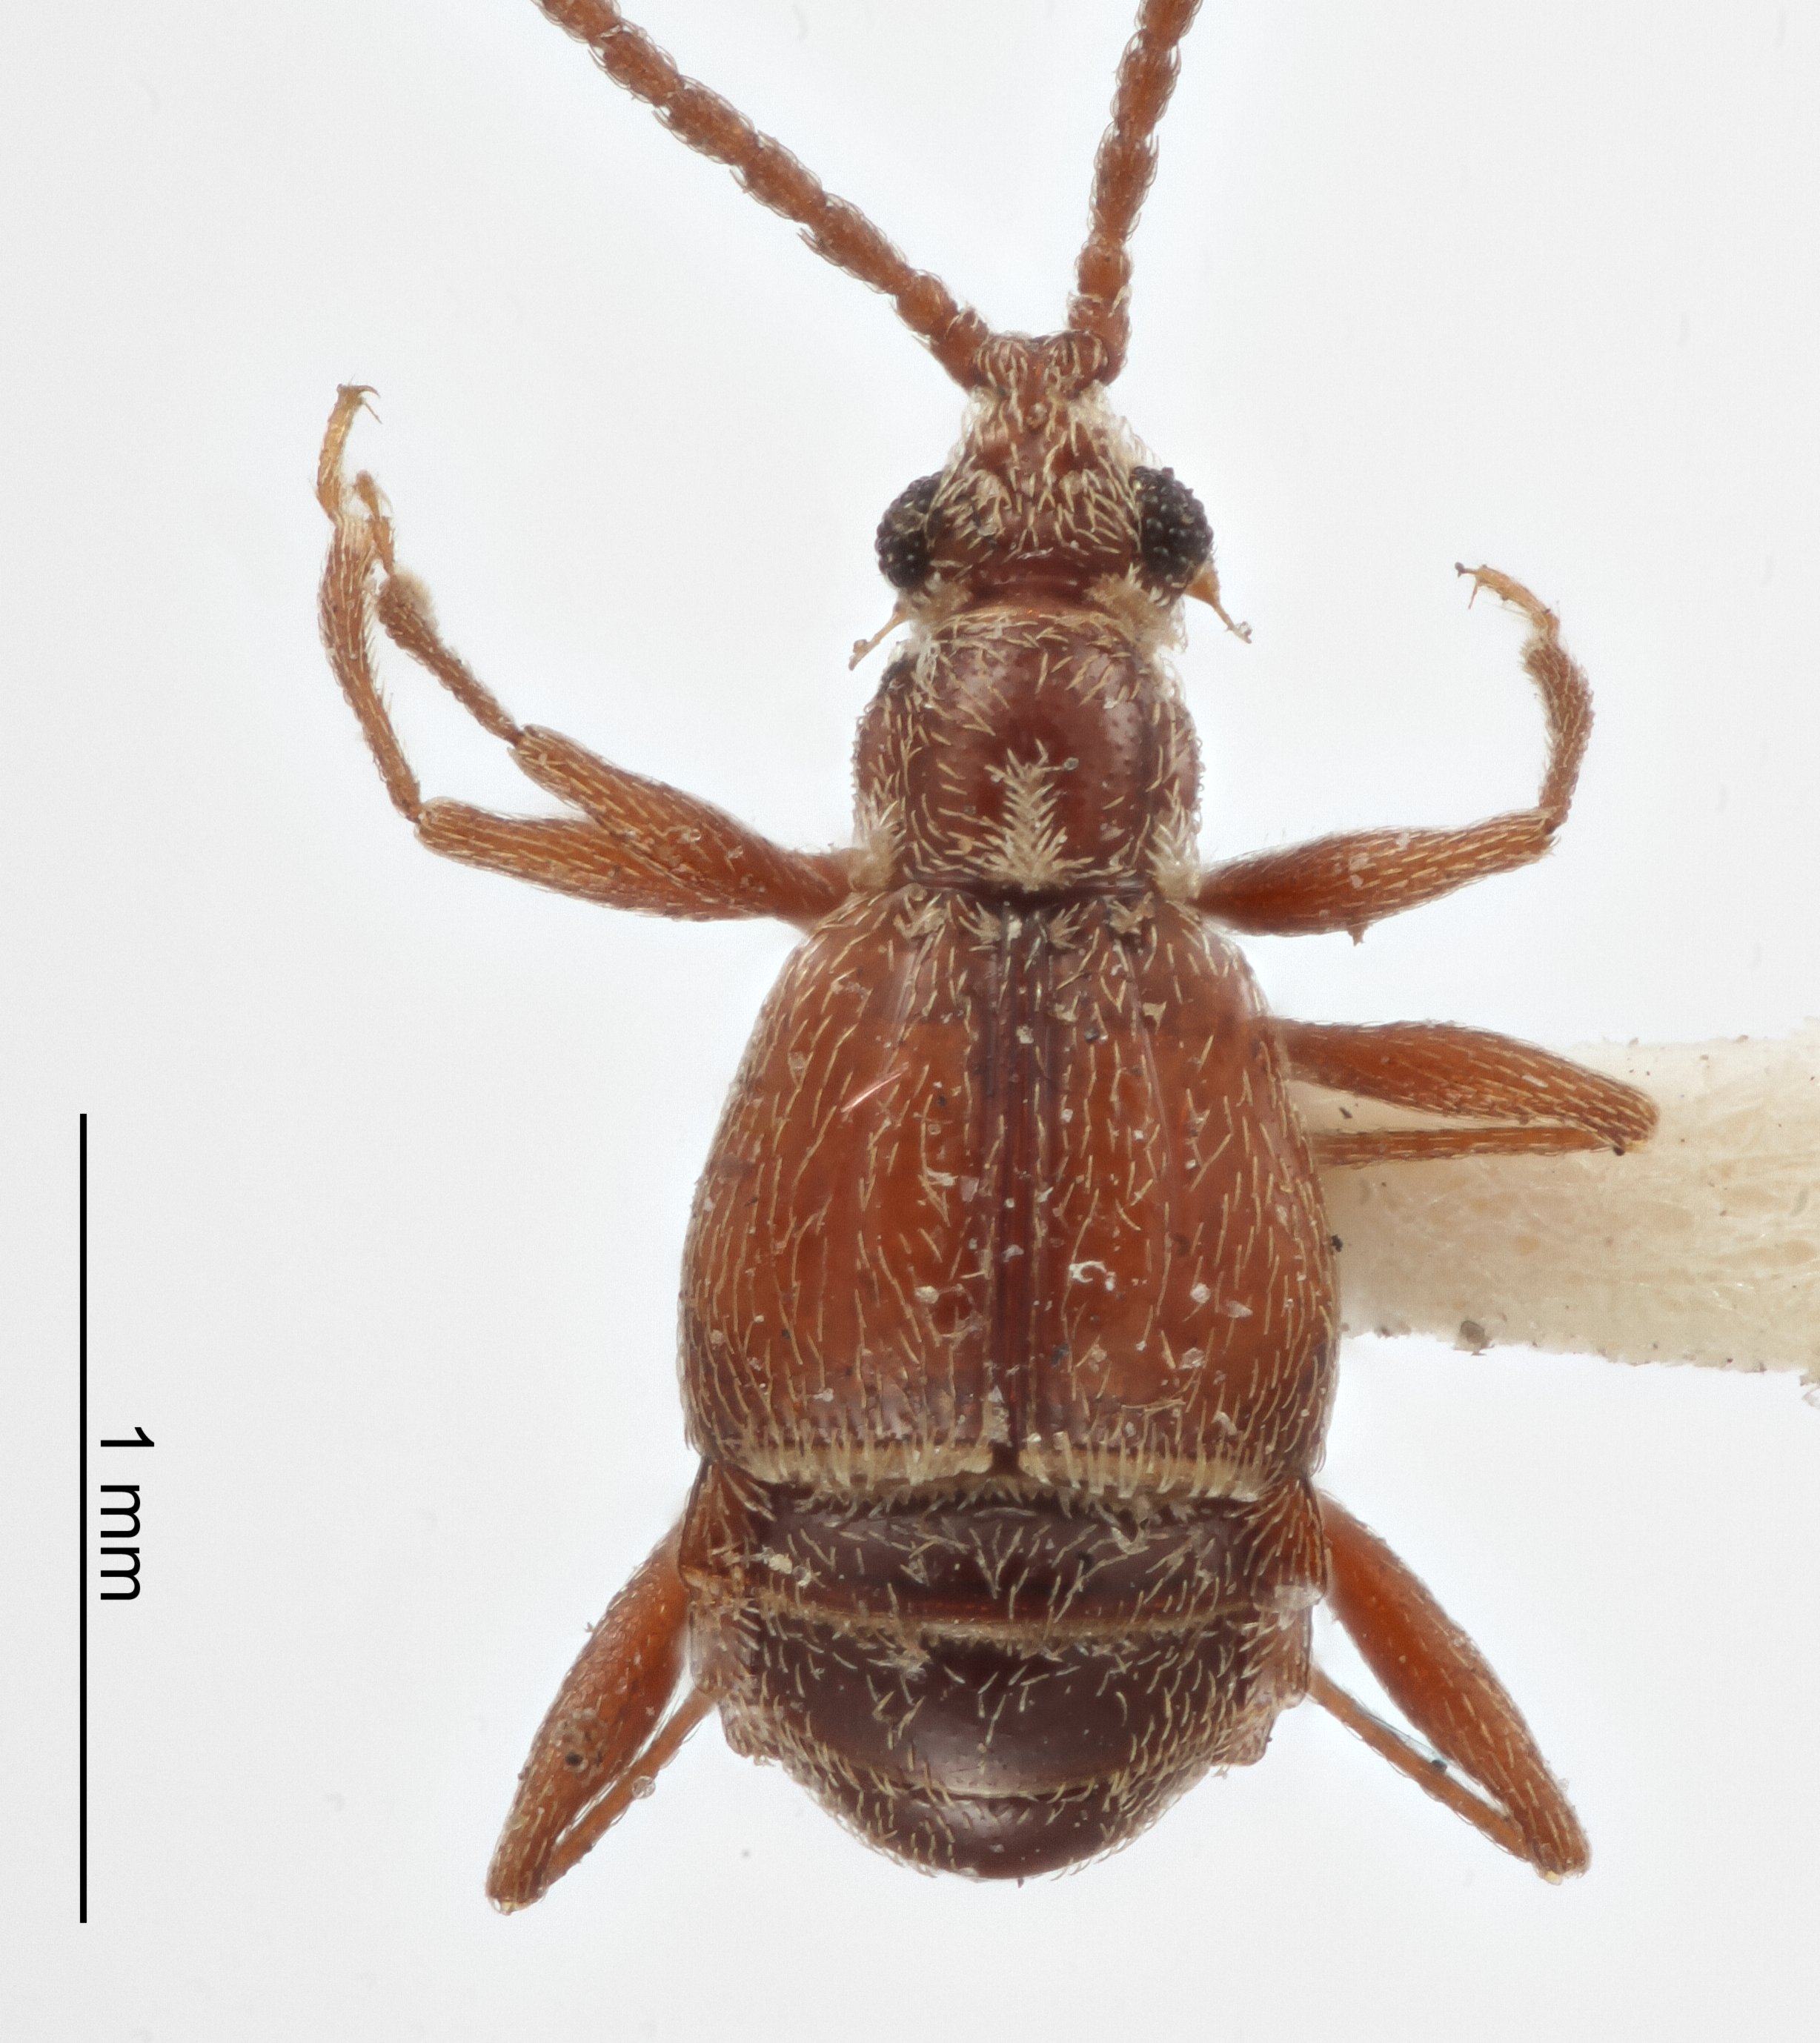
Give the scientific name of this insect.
Pilopius georgianus
